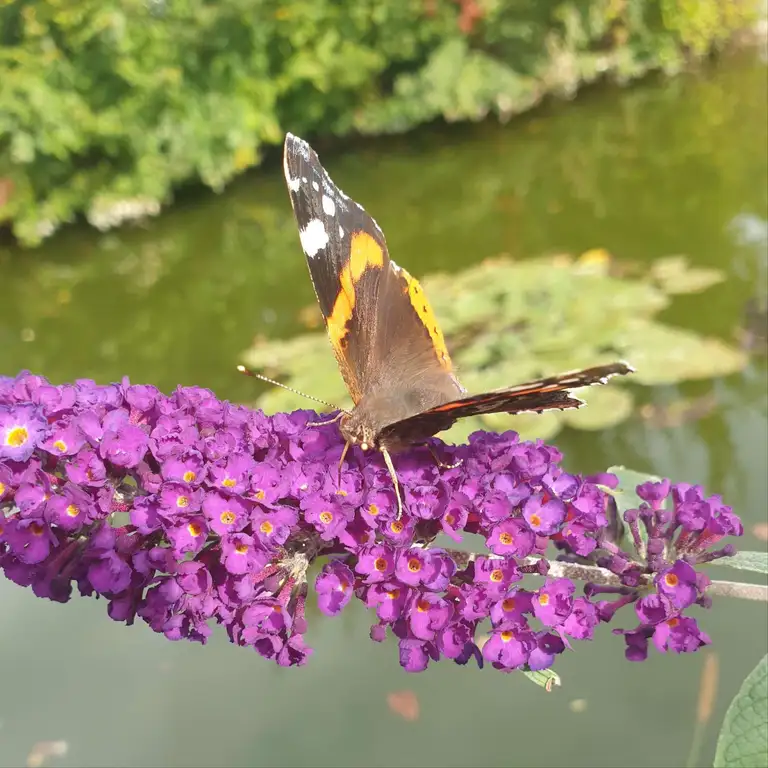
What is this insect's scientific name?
Vanessa atalanta
